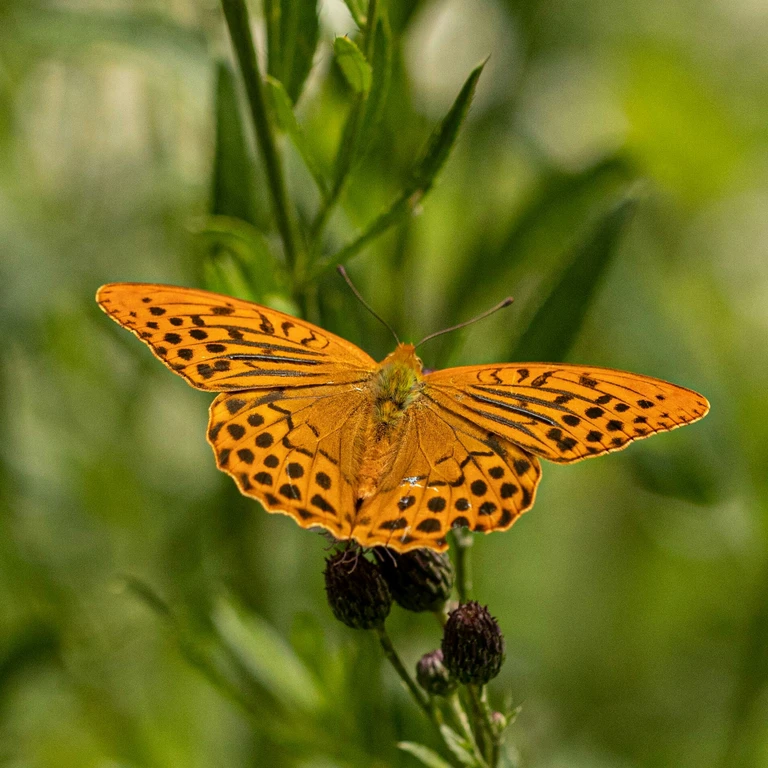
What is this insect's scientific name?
Argynnis paphia
